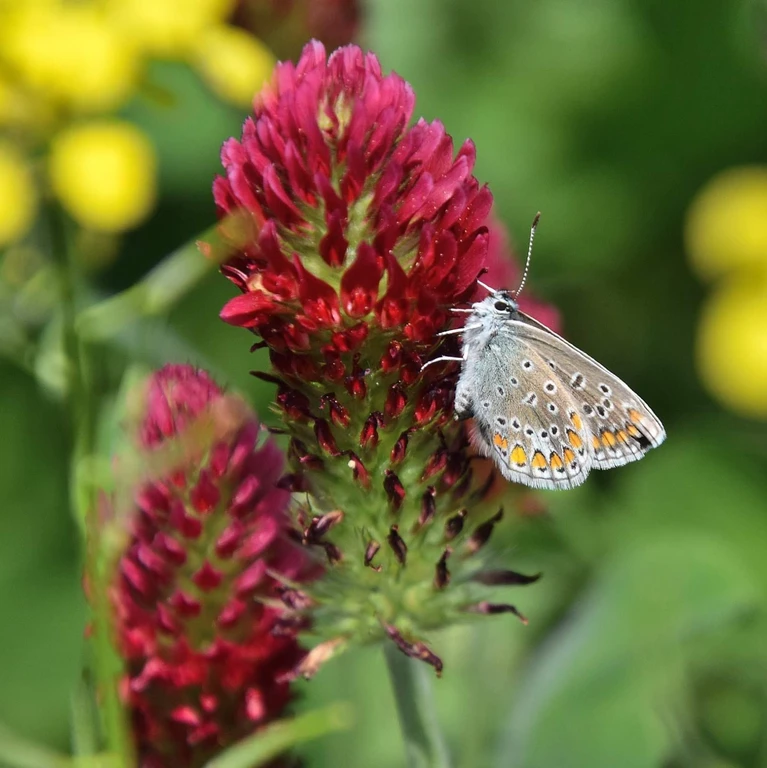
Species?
Polyommatus icarus
